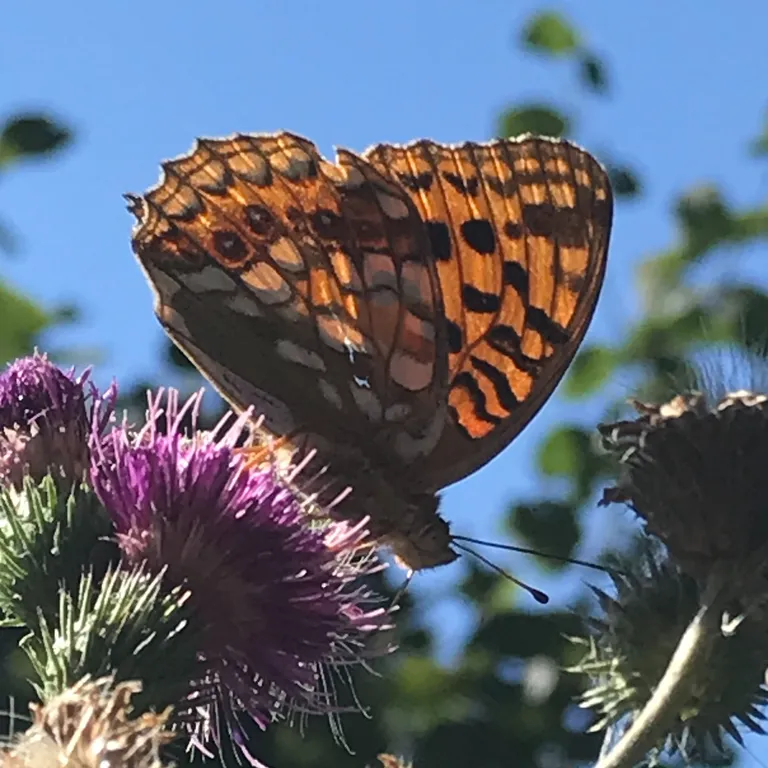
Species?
Fabriciana adippe
